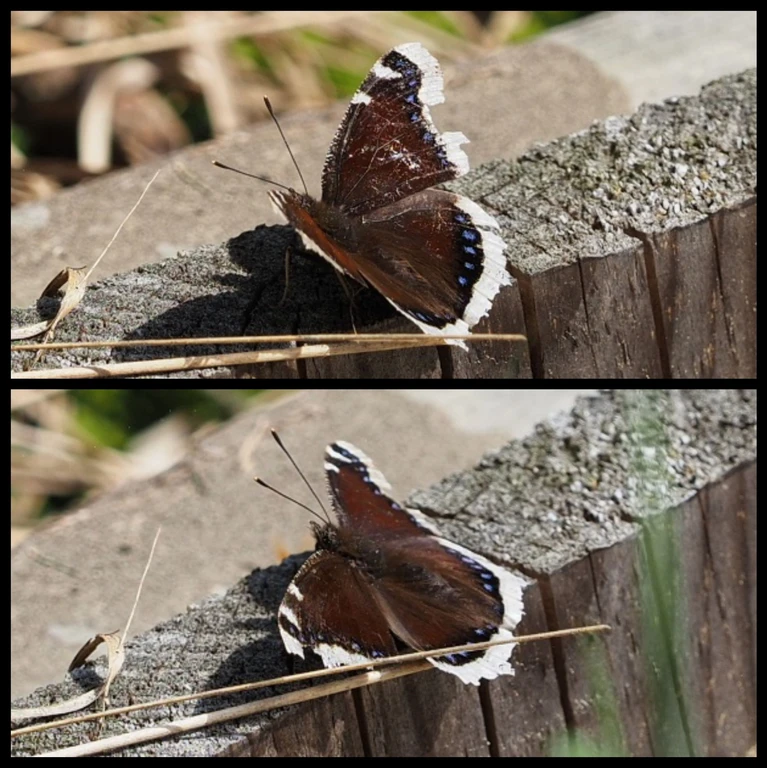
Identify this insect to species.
Nymphalis antiopa
